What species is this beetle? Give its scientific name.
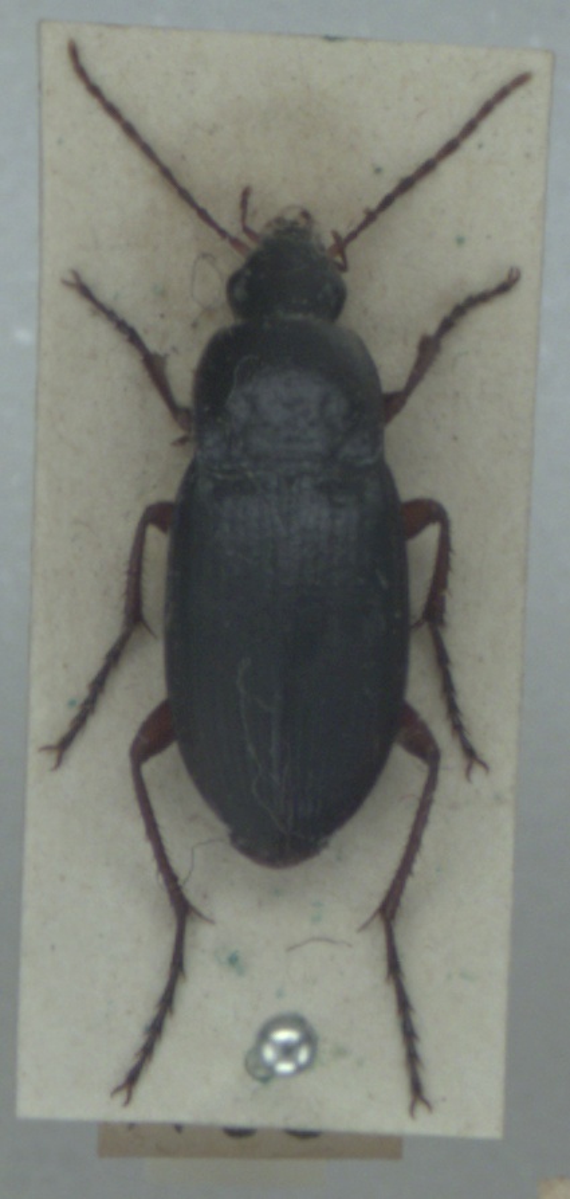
Calathus fuscipes
